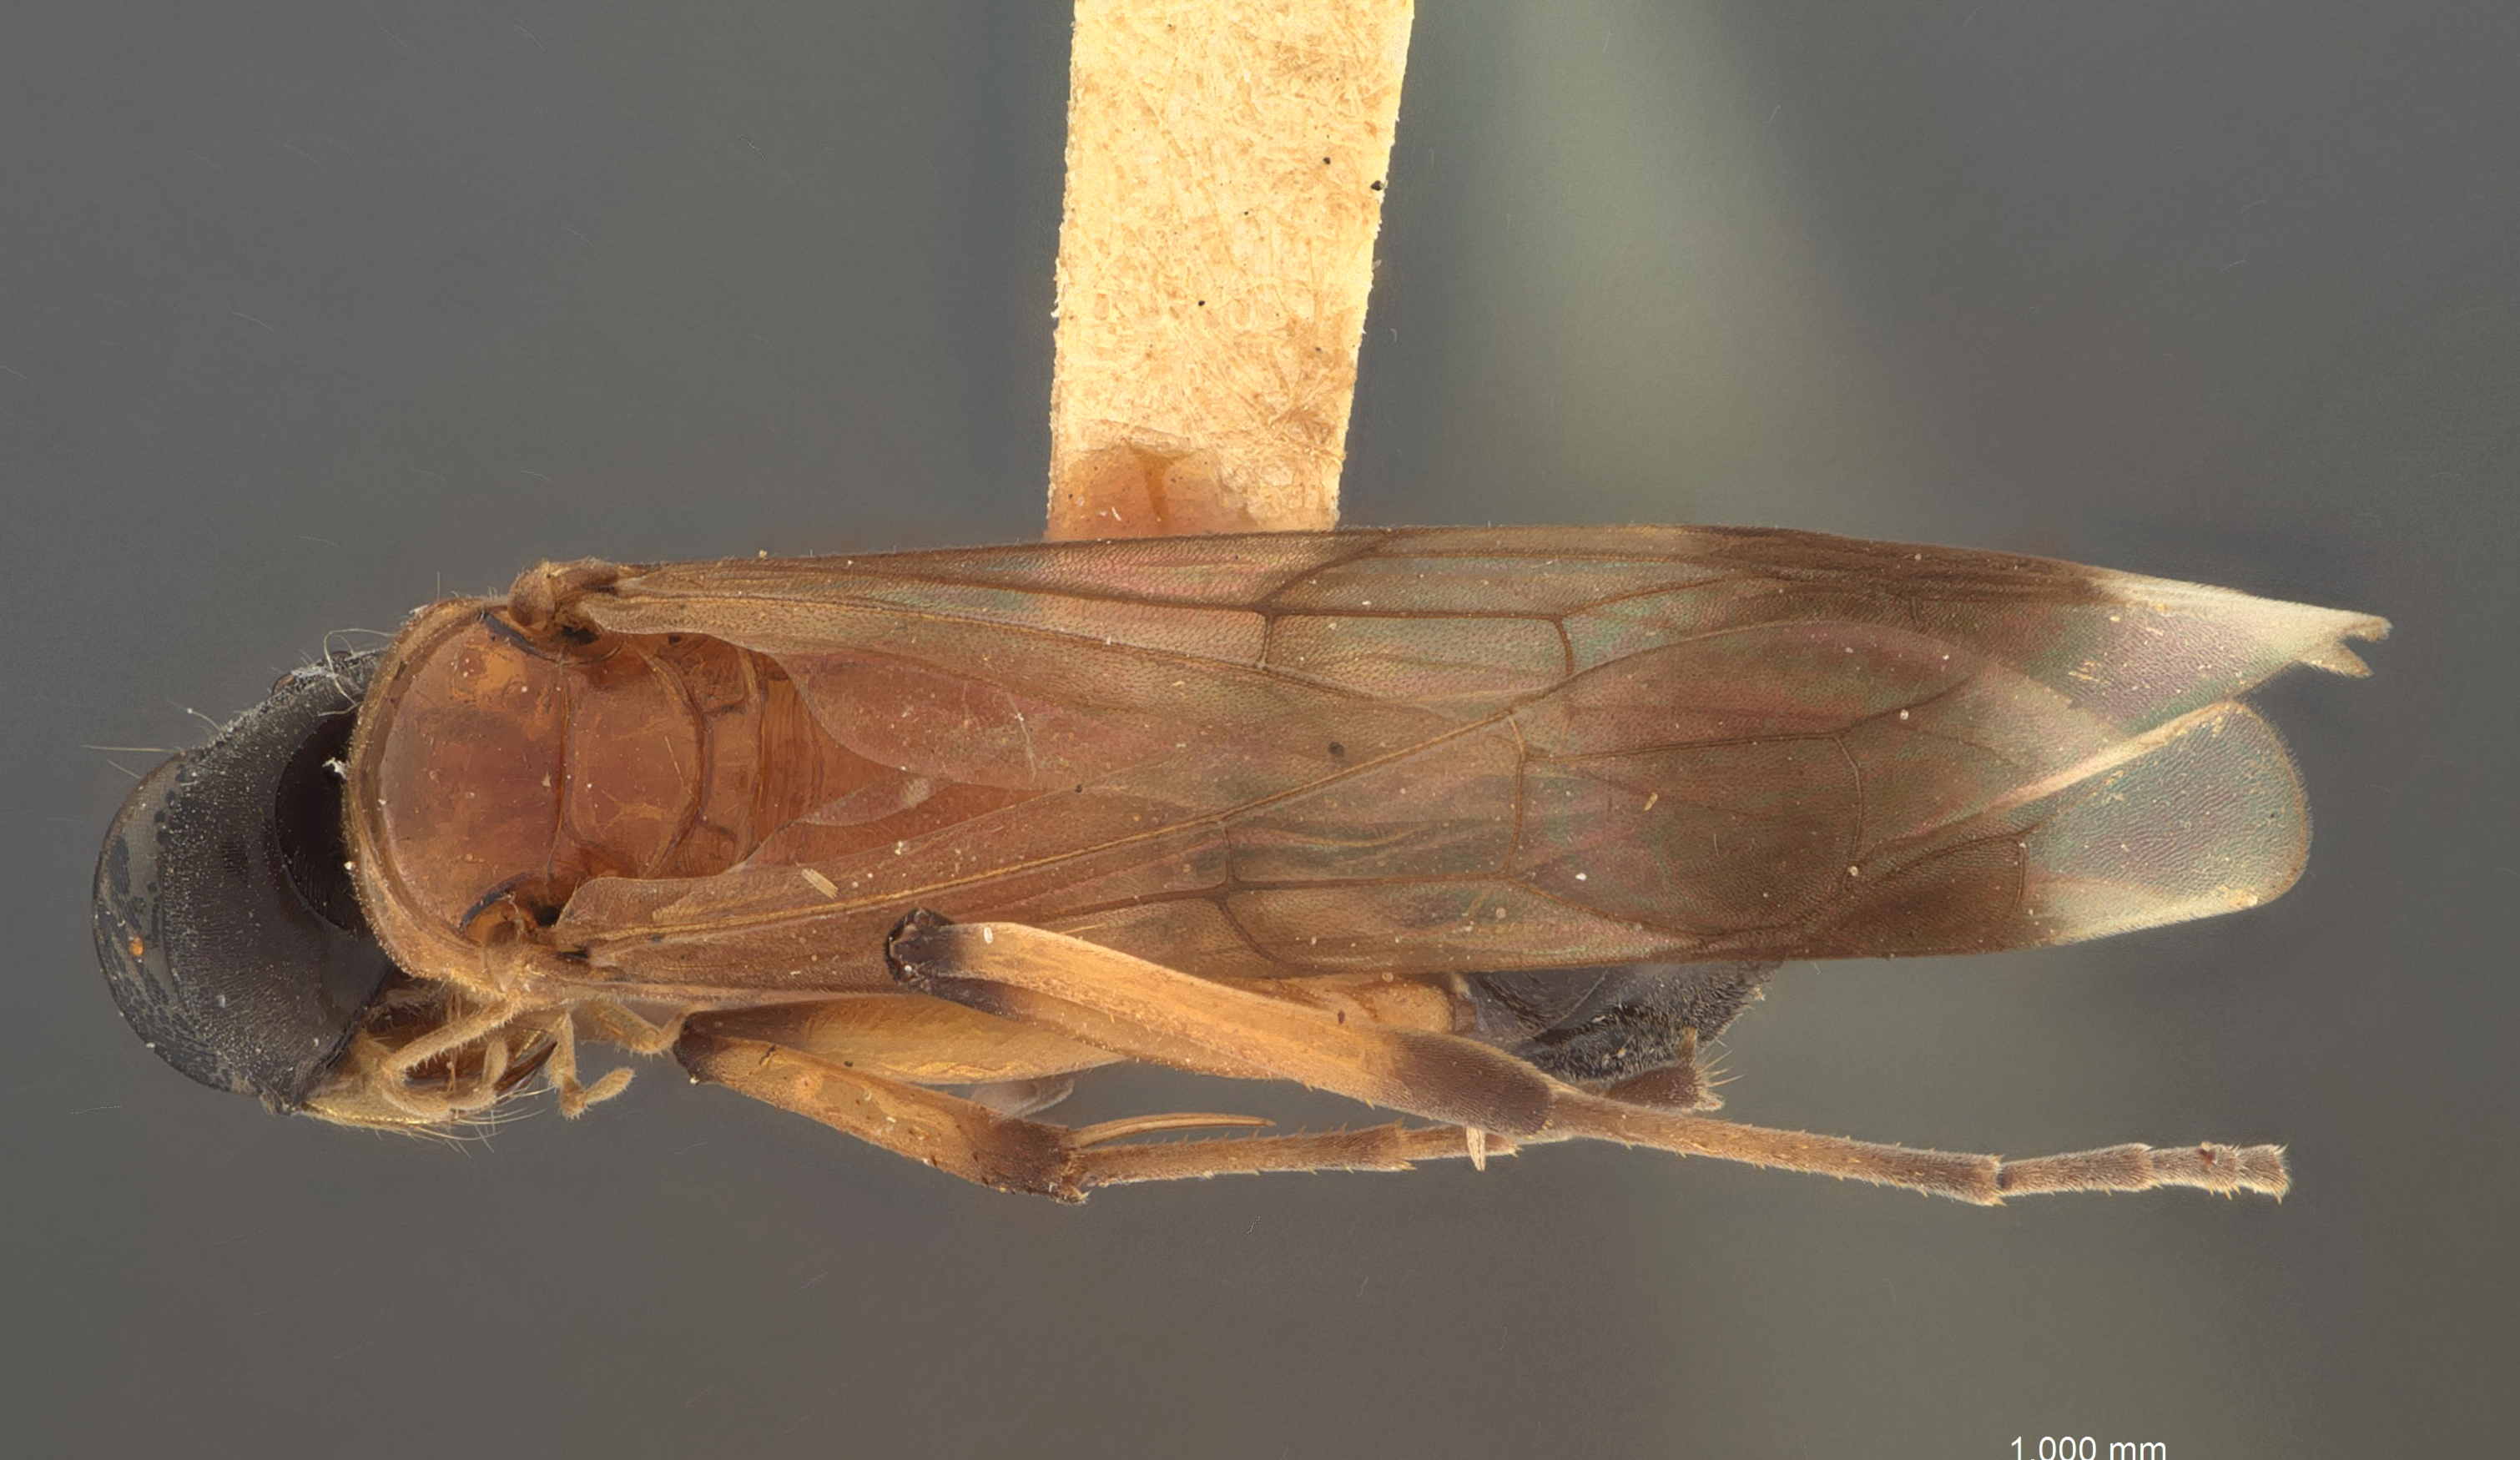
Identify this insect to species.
Tumagenia iris
